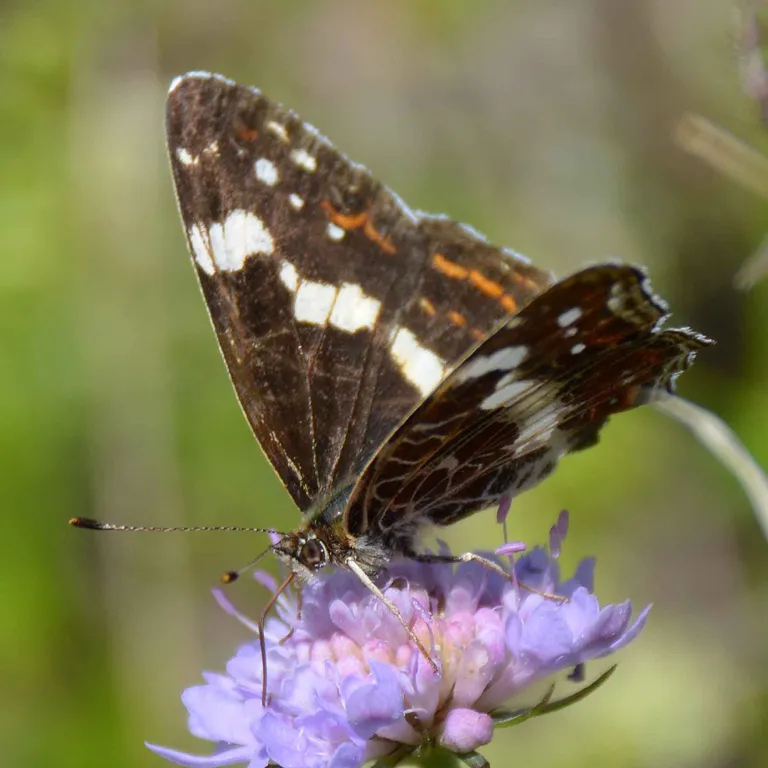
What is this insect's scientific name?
Araschnia levana
